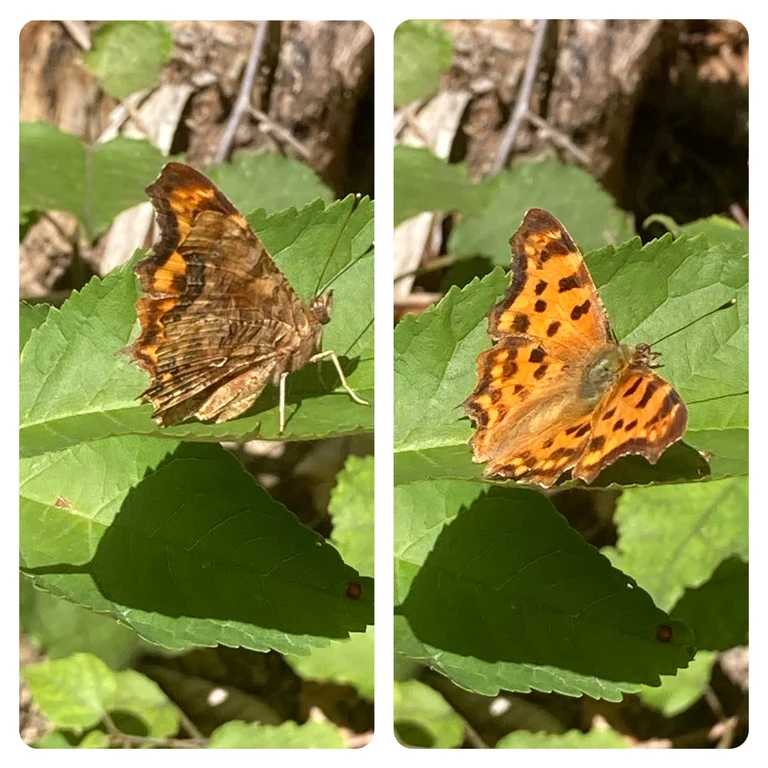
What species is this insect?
Polygonia c-album
